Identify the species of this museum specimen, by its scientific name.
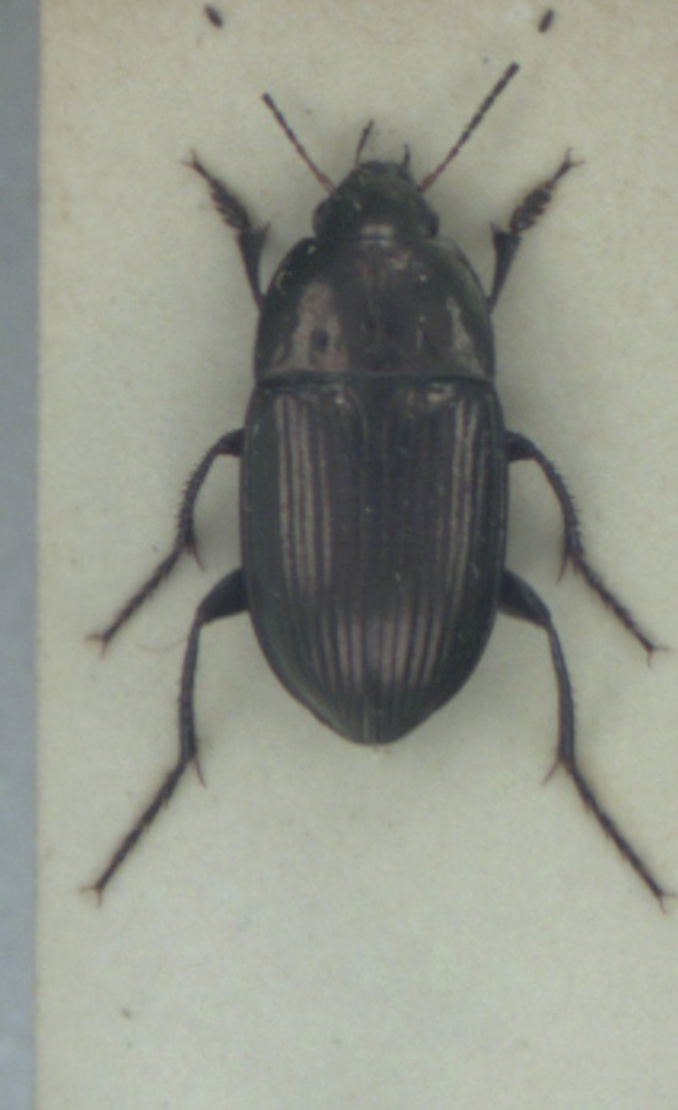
Amara eurynota
